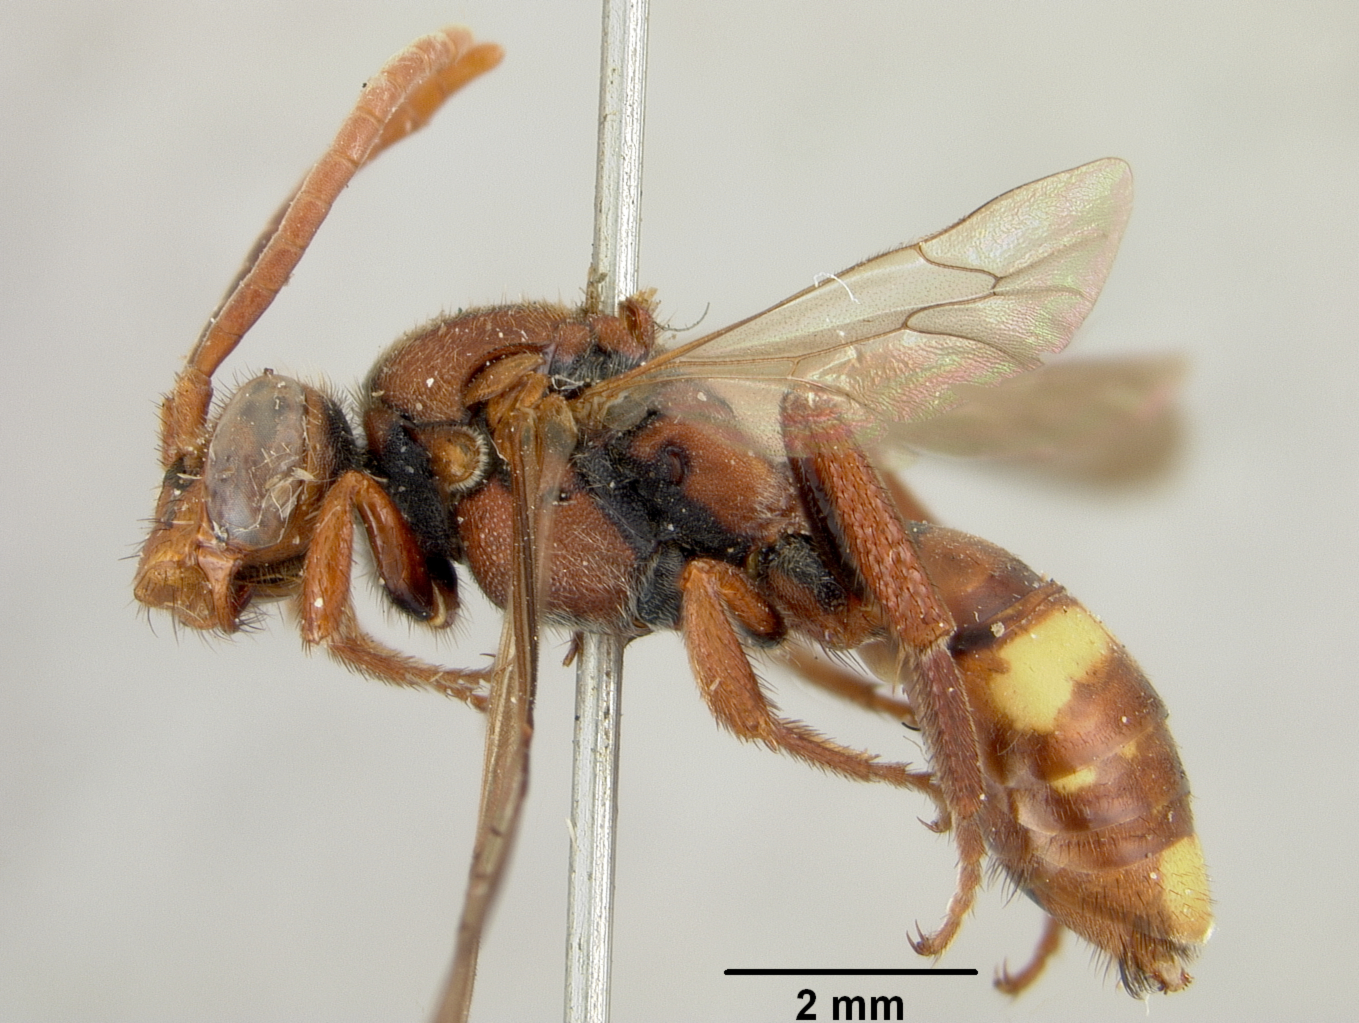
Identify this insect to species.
Nomada xanthura
